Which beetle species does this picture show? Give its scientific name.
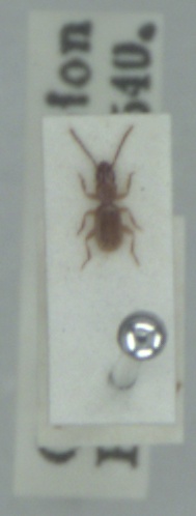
Aepus marinus
